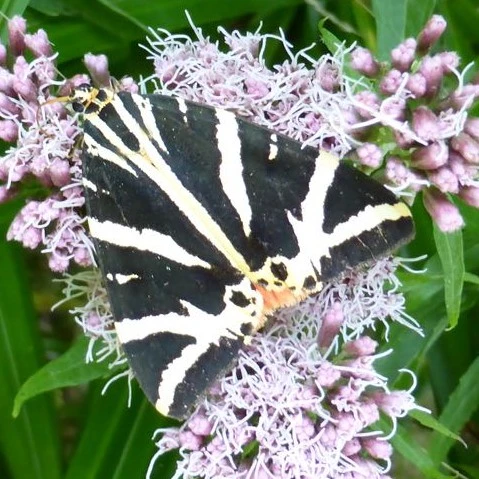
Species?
Euplagia quadripunctaria
